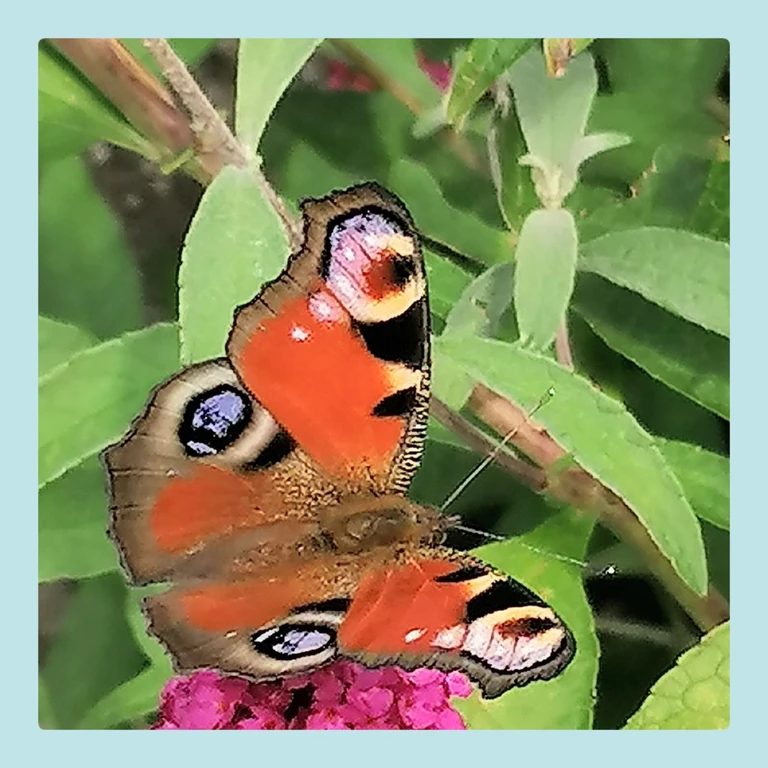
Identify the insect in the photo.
Aglais io
